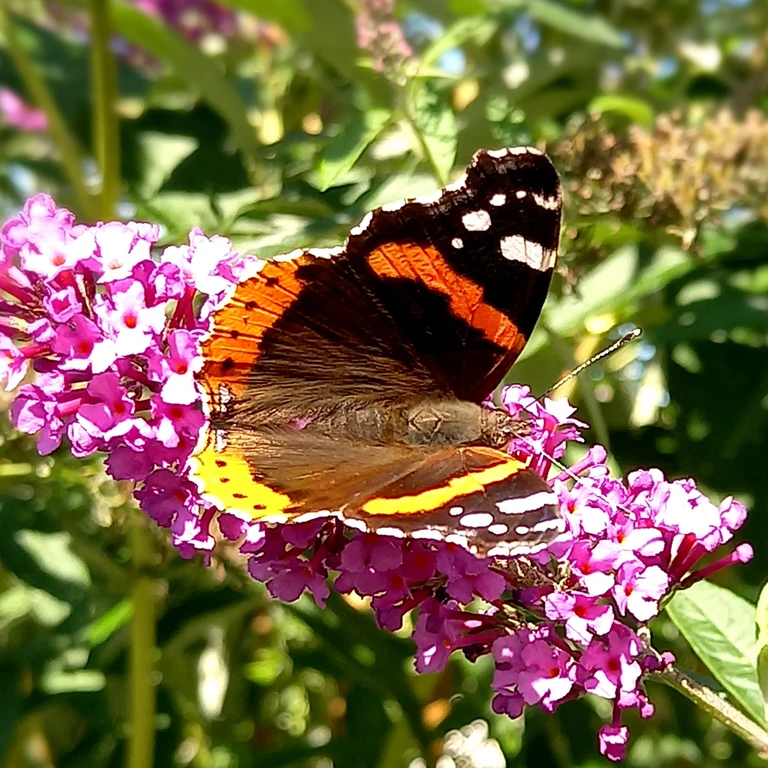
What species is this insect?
Vanessa atalanta
